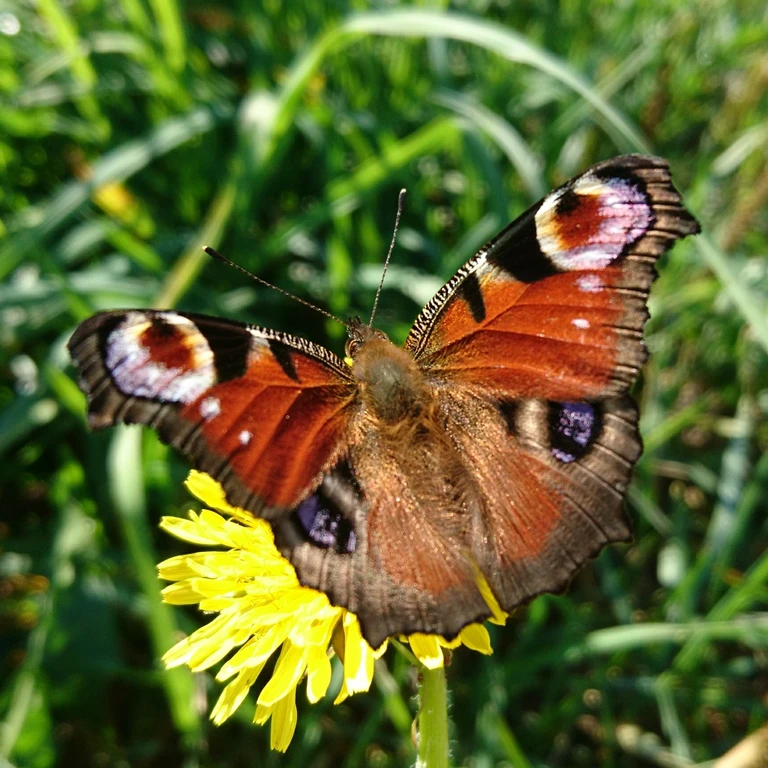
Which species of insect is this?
Aglais io
